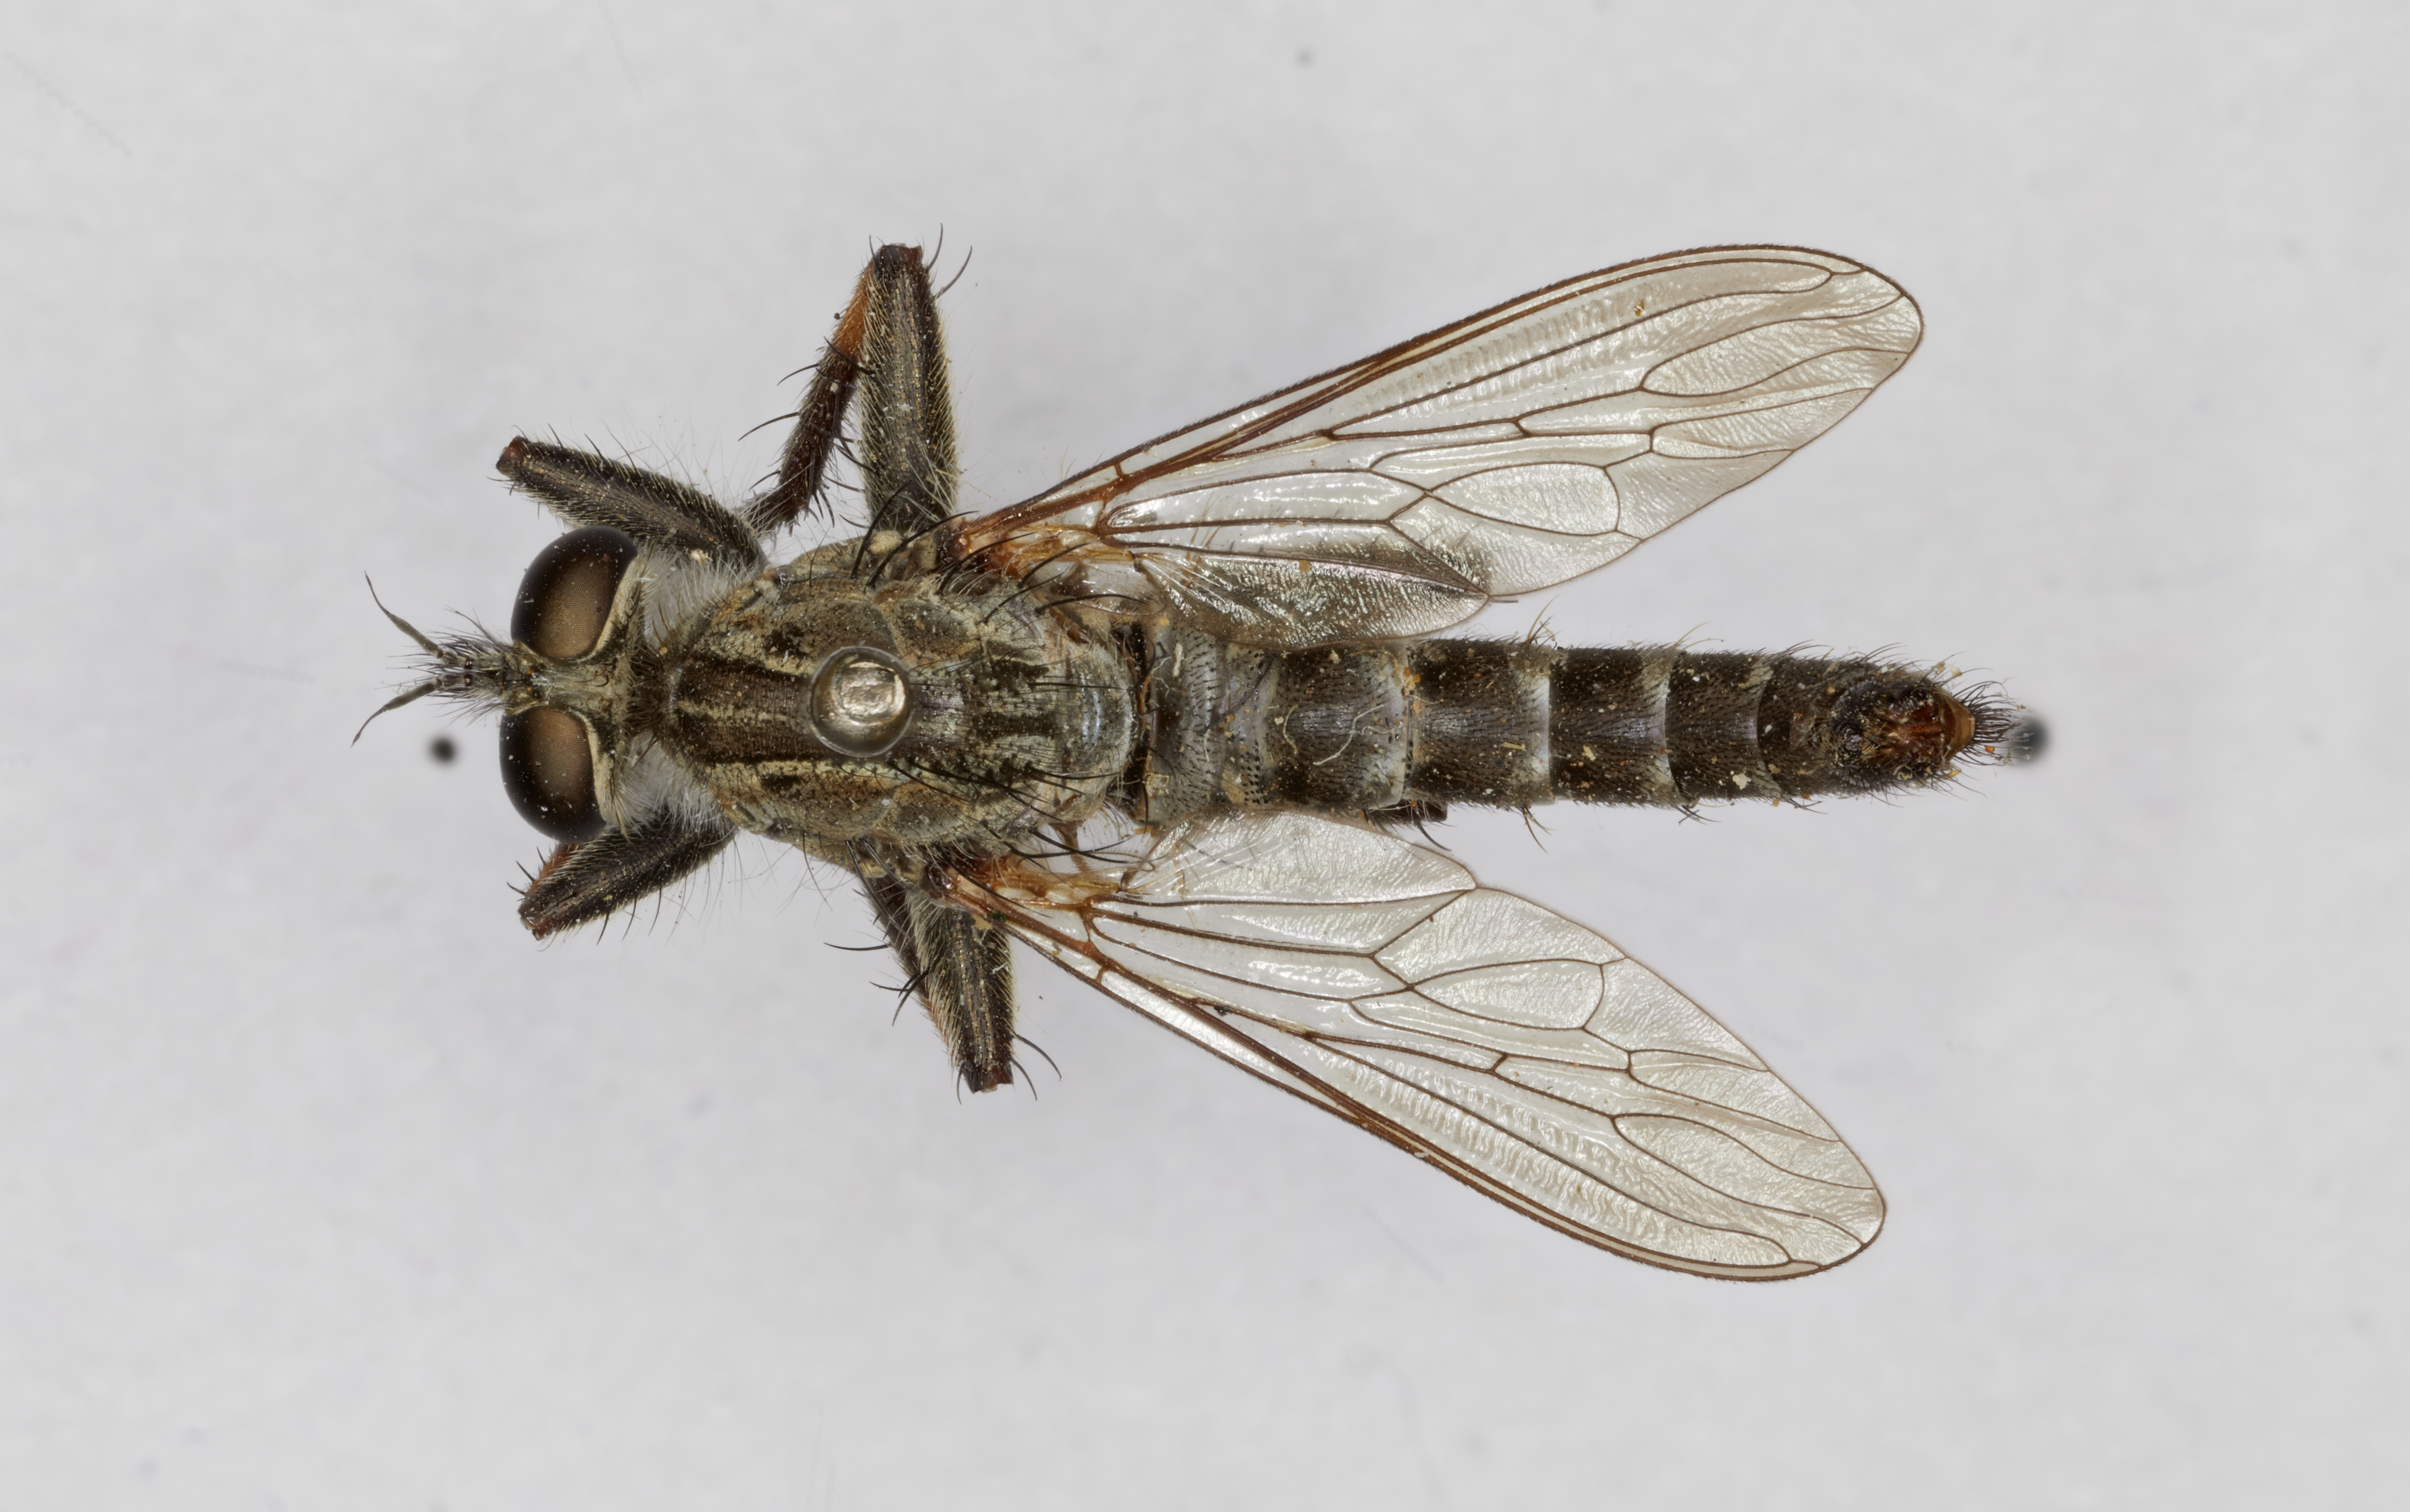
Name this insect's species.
Asilus occidentalis
